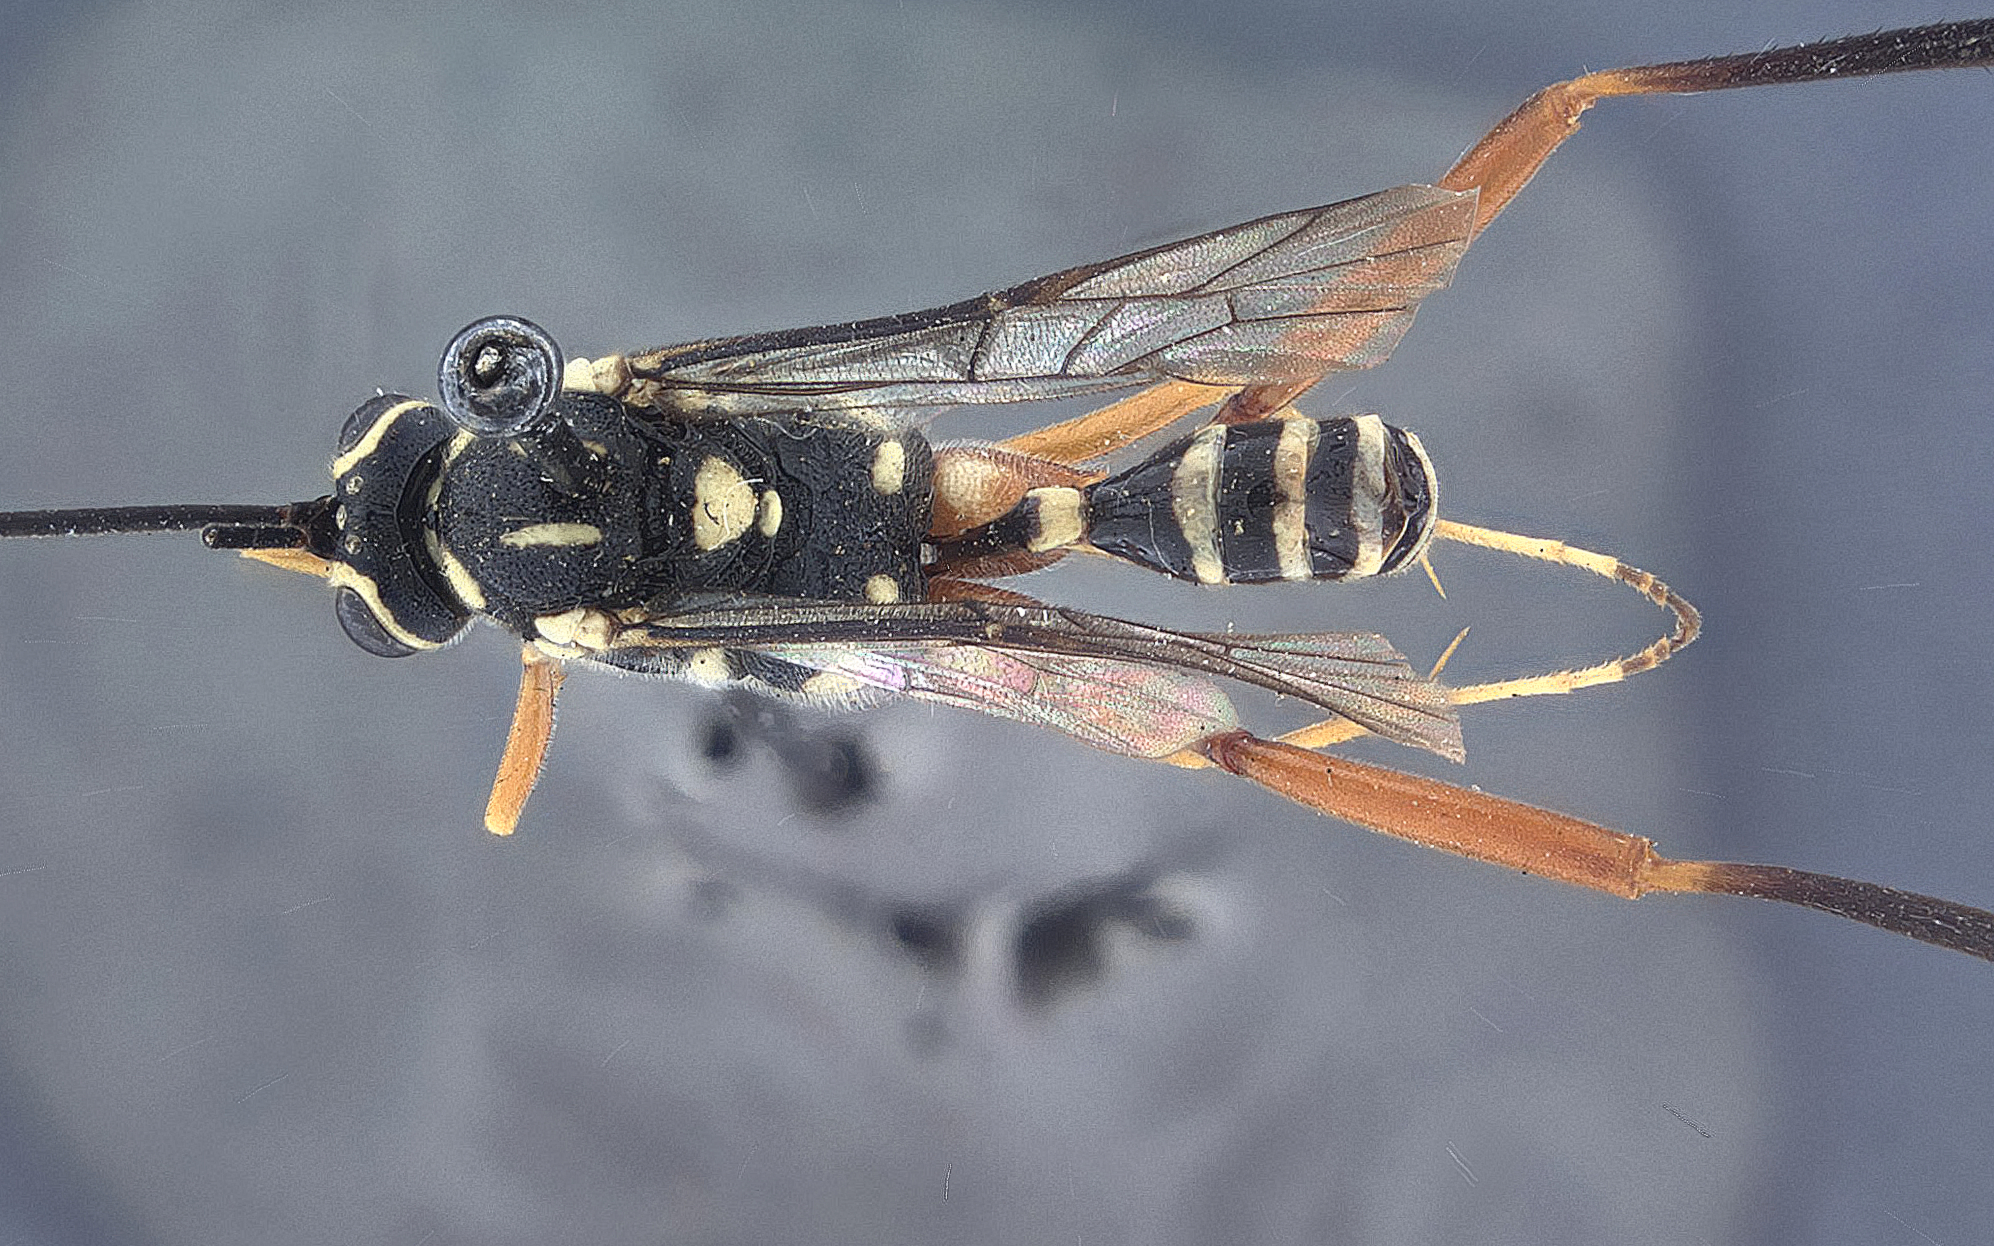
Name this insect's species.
Baryceros halli
